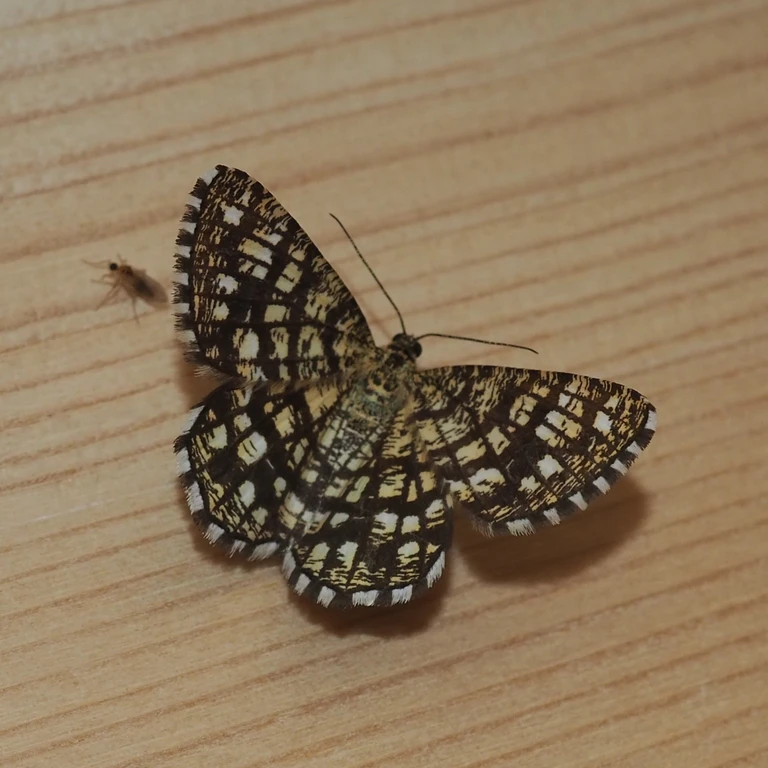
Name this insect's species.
Chiasmia clathrata
